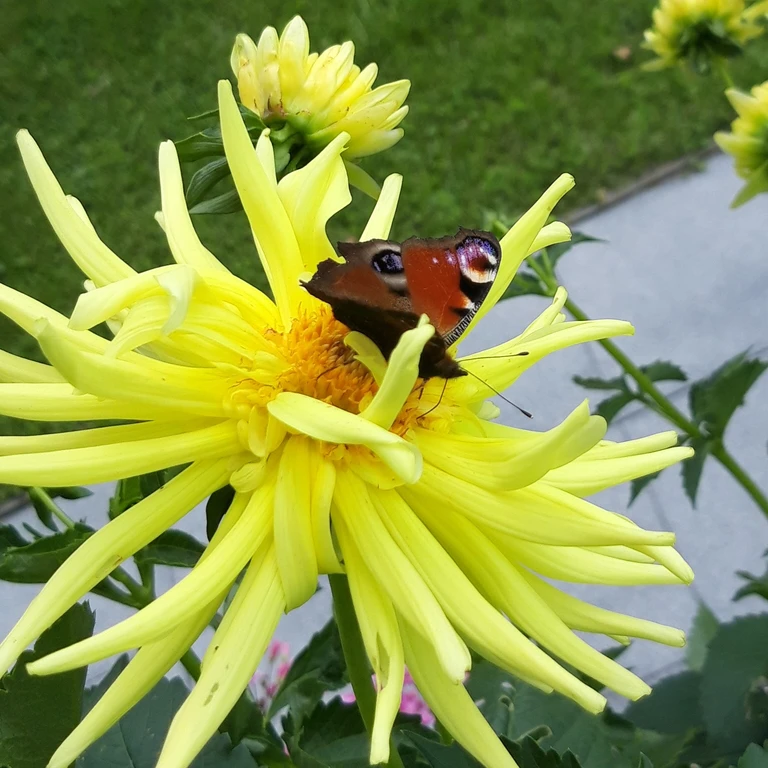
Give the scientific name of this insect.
Aglais io
